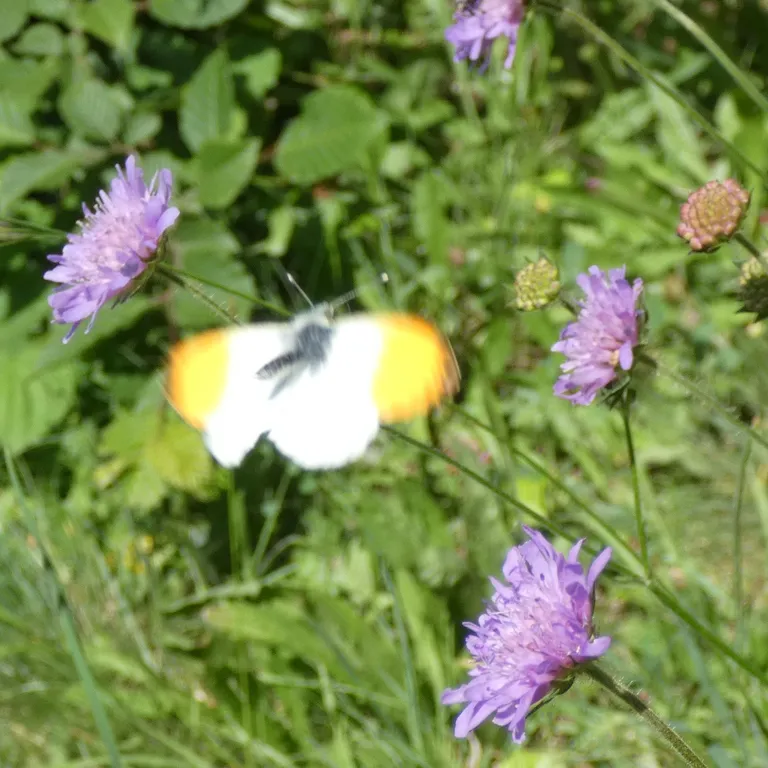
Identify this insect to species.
Anthocharis cardamines
